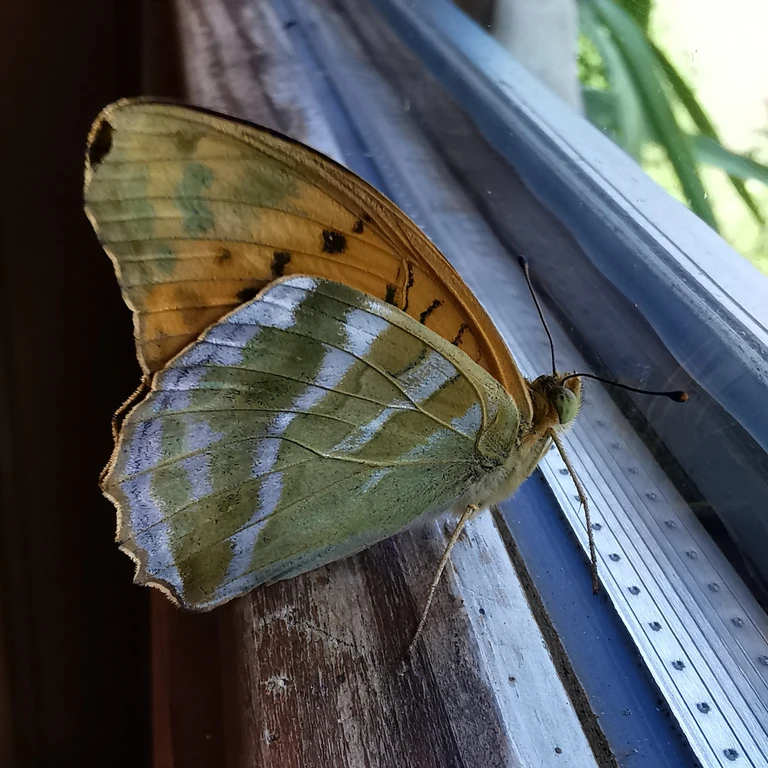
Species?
Argynnis paphia
